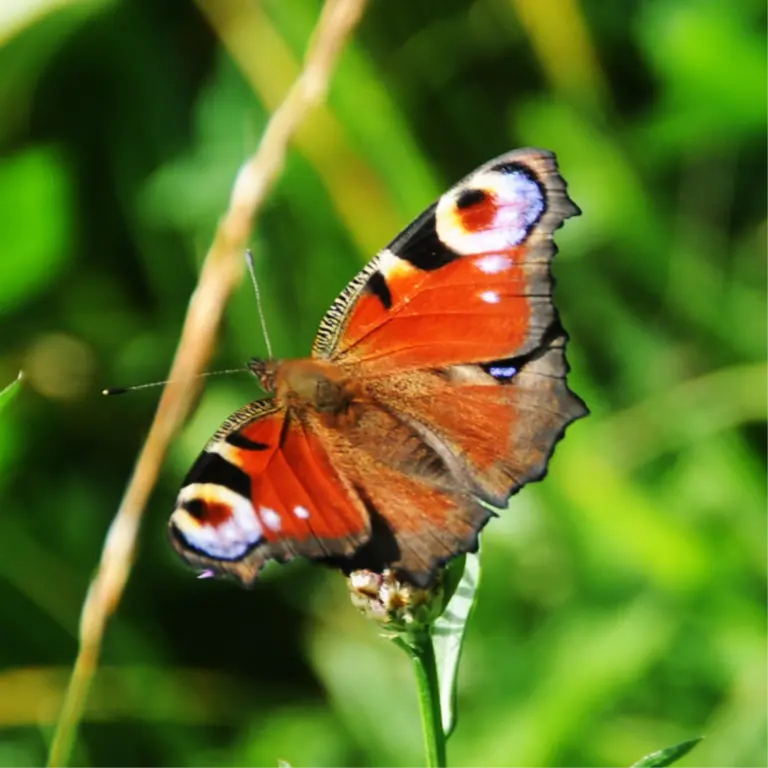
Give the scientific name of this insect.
Aglais io
